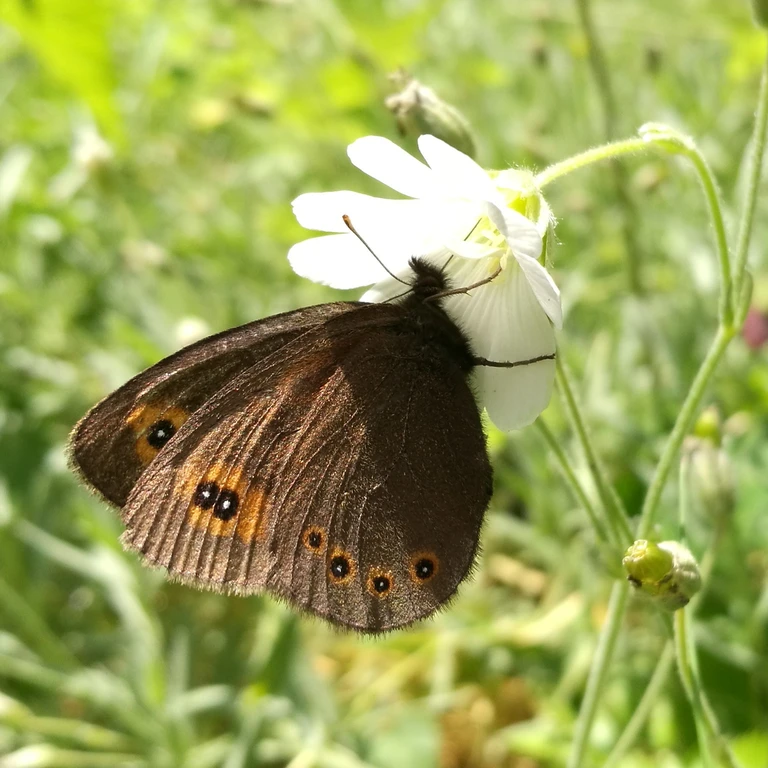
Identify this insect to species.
Erebia medusa
